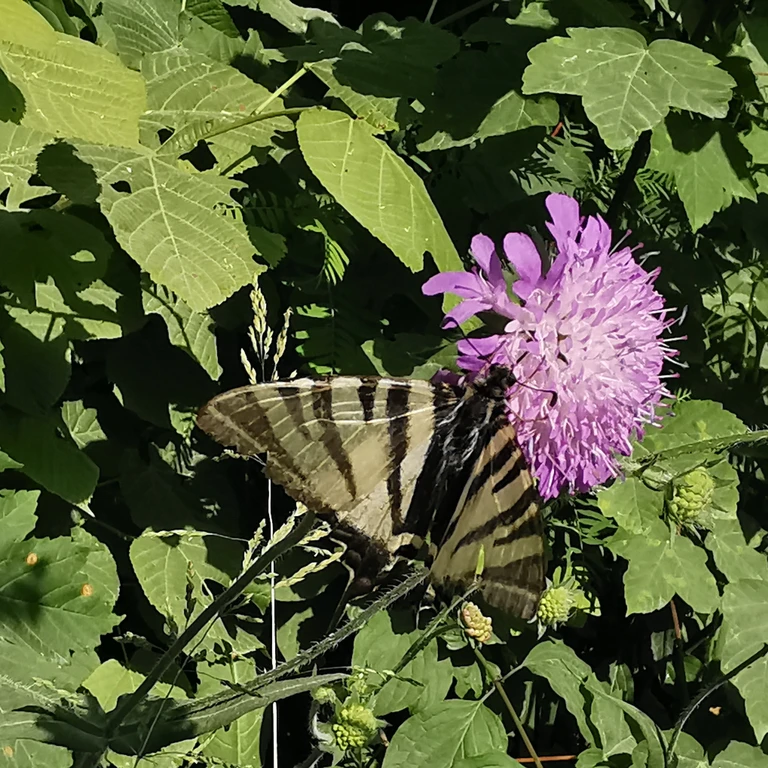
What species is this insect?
Iphiclides podalirius
